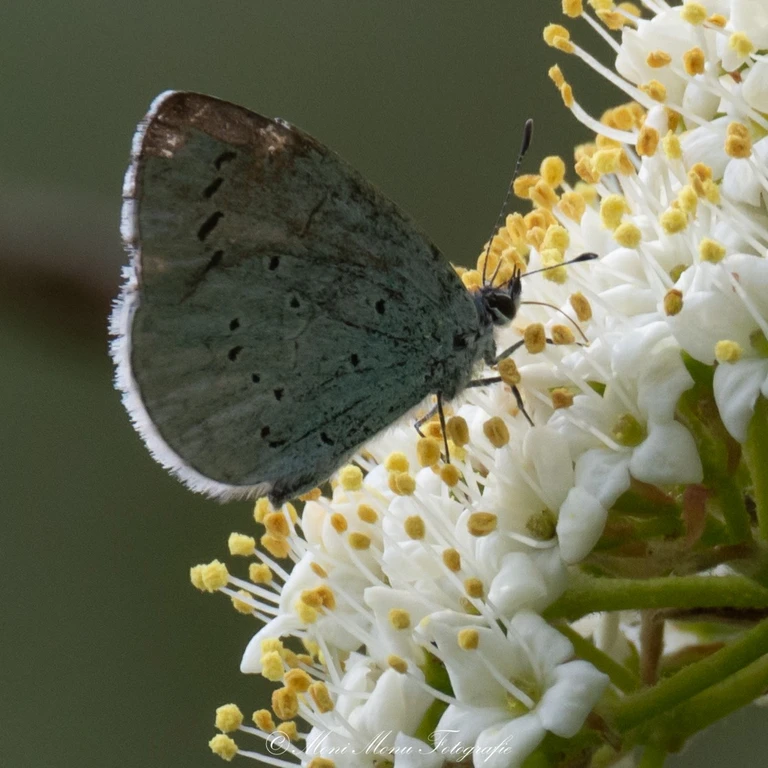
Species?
Celastrina argiolus
